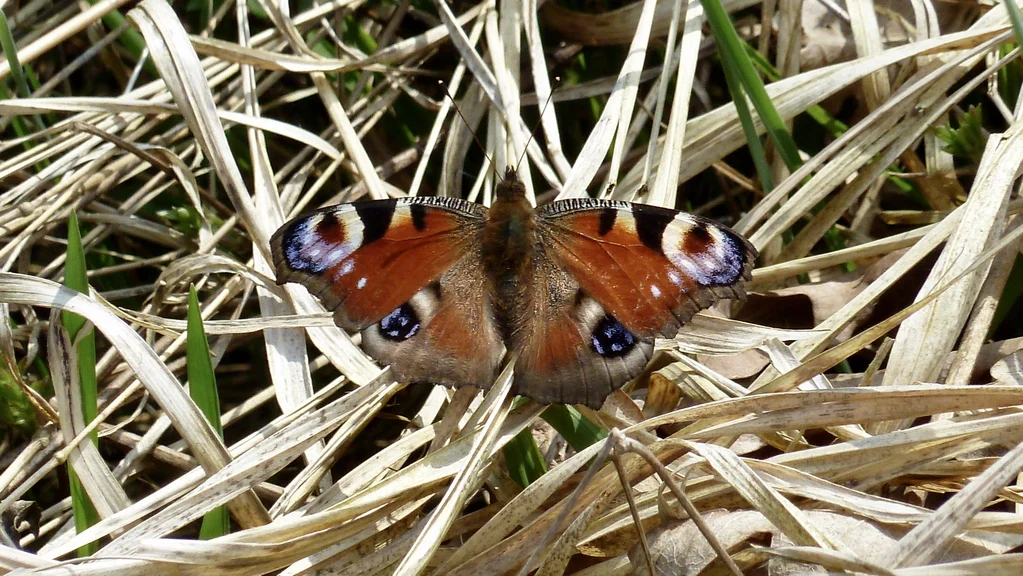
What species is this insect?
Aglais io
